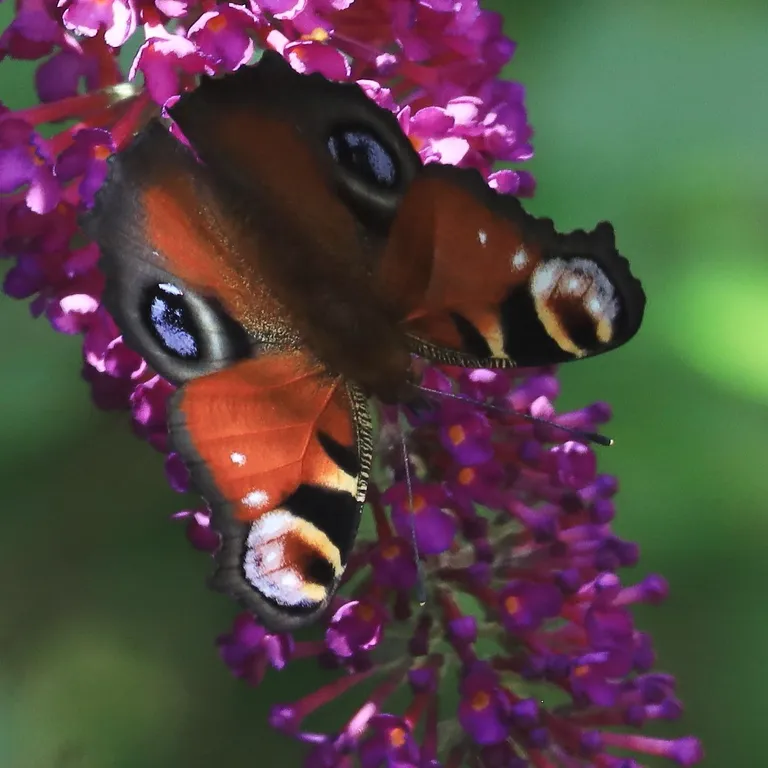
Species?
Aglais io
